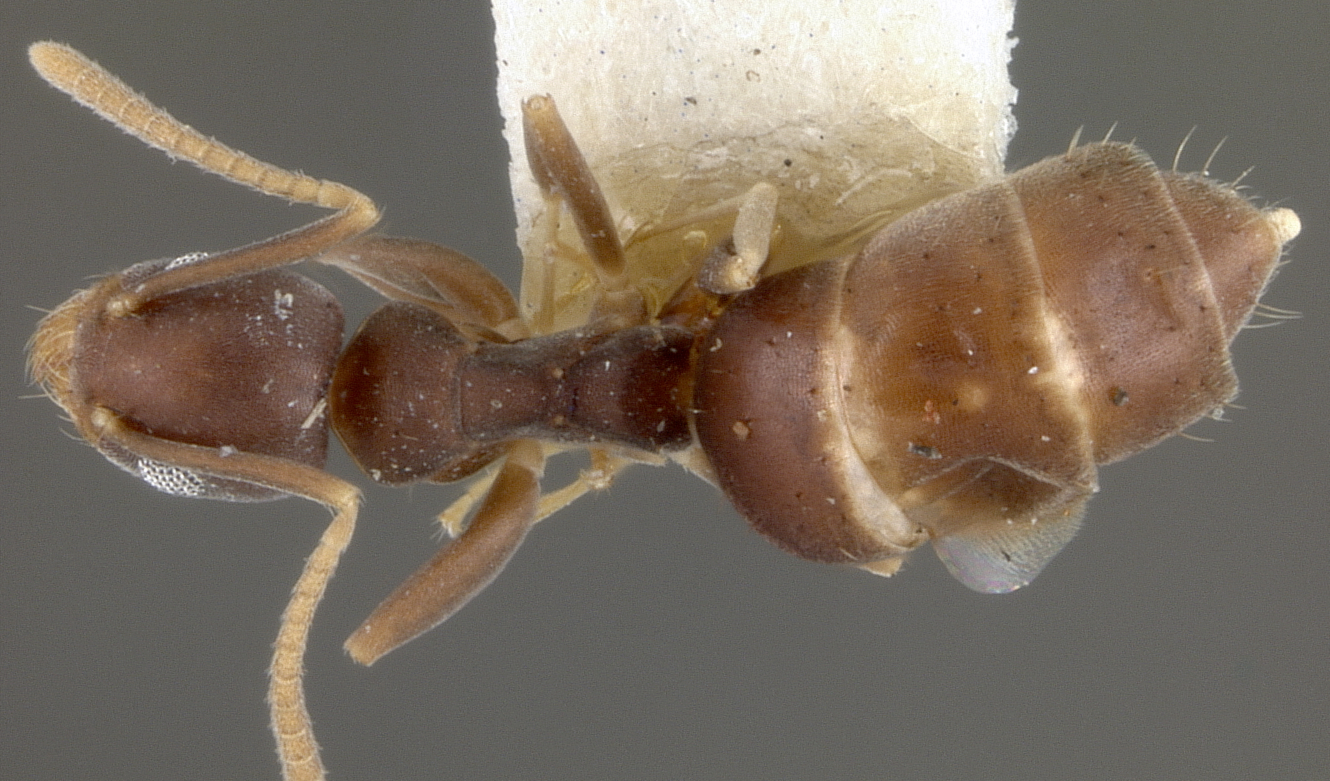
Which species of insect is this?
Technomyrmex albipes
